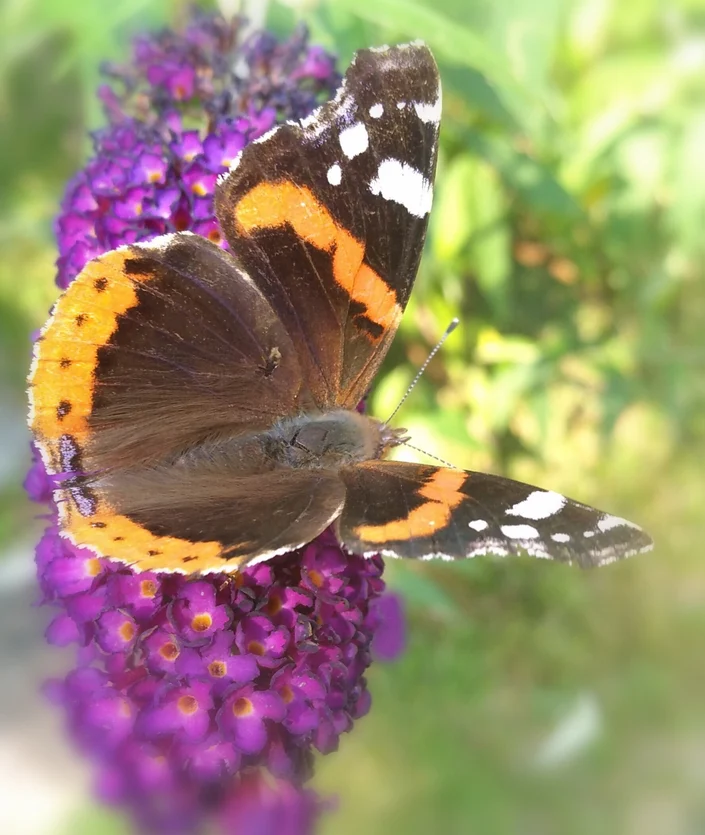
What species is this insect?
Vanessa atalanta
